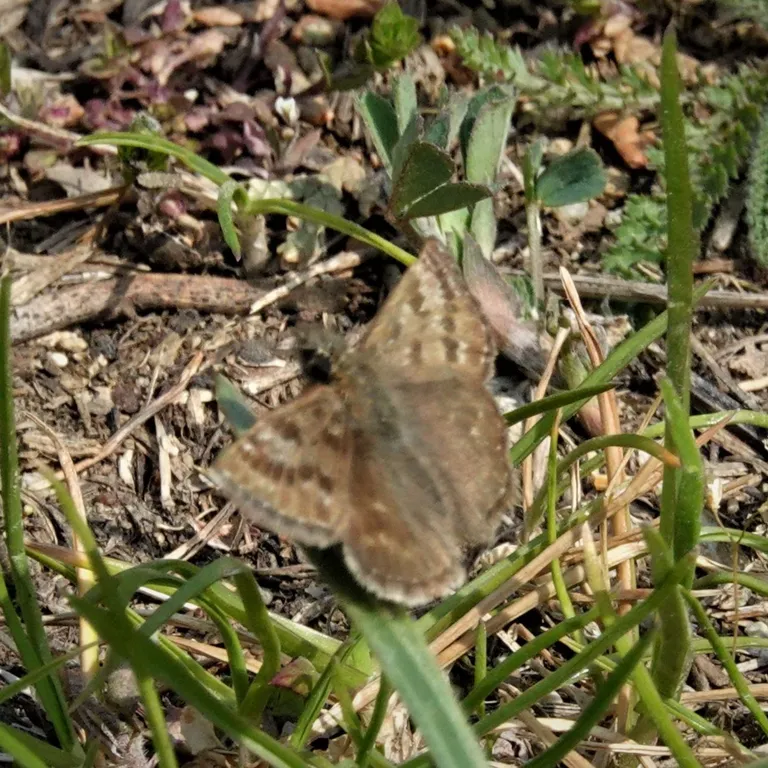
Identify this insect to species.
Erynnis tages
